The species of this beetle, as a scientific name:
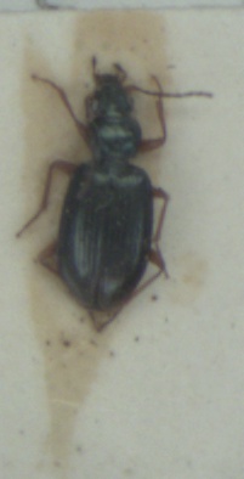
Bembidion monticola
